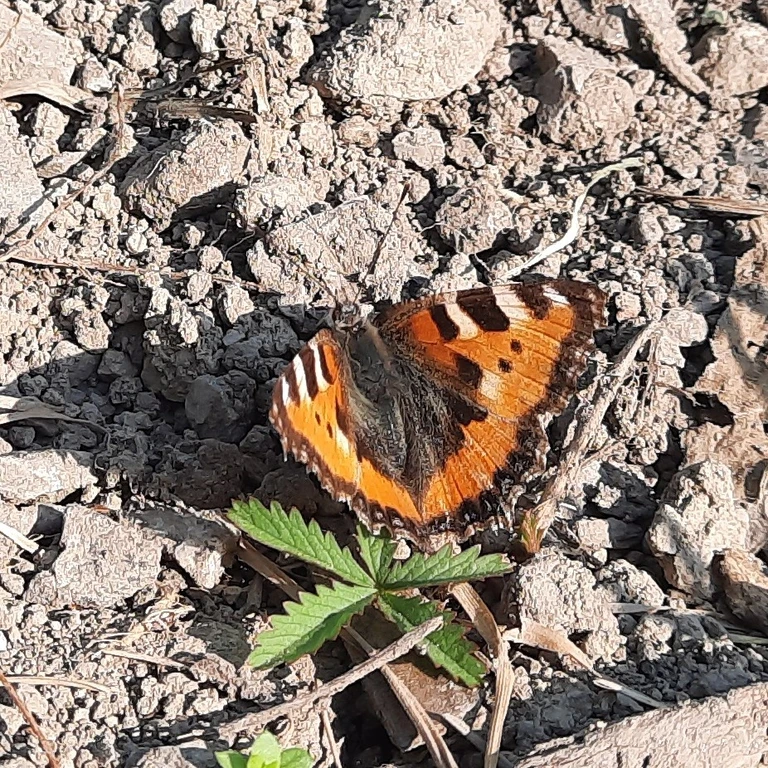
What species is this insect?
Aglais urticae
